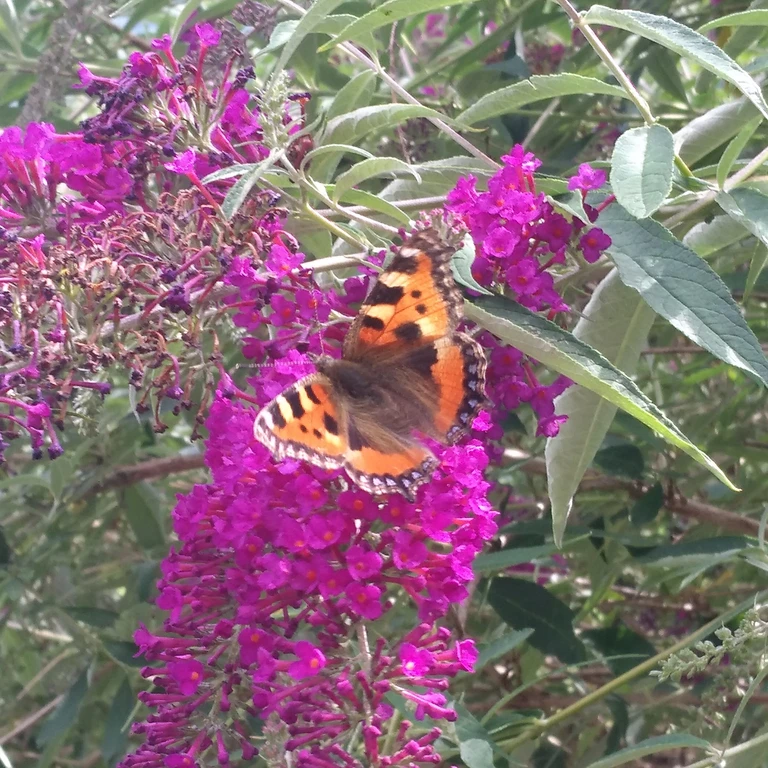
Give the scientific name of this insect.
Aglais urticae
